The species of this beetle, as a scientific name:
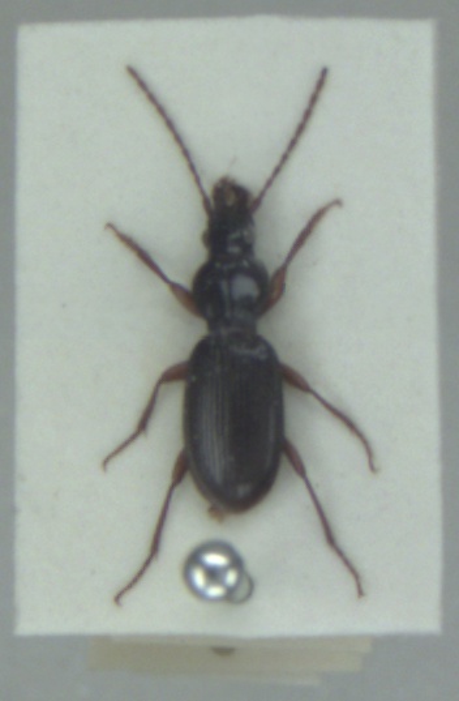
Stomis pumicatus
